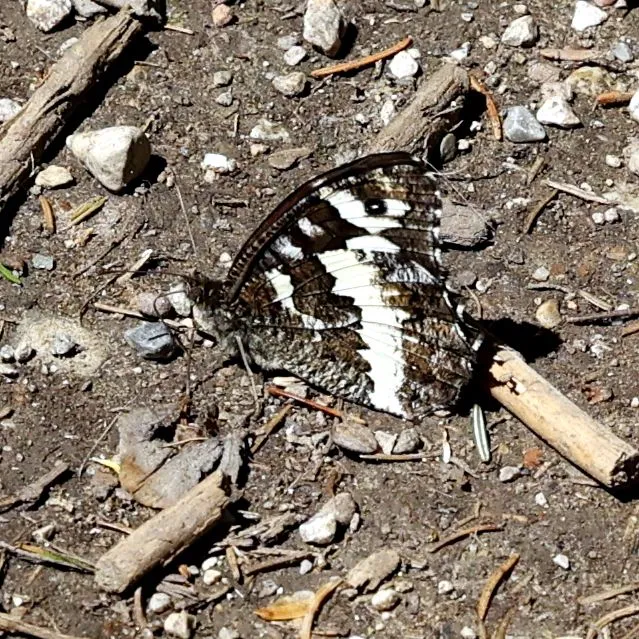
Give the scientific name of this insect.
Brintesia circe
